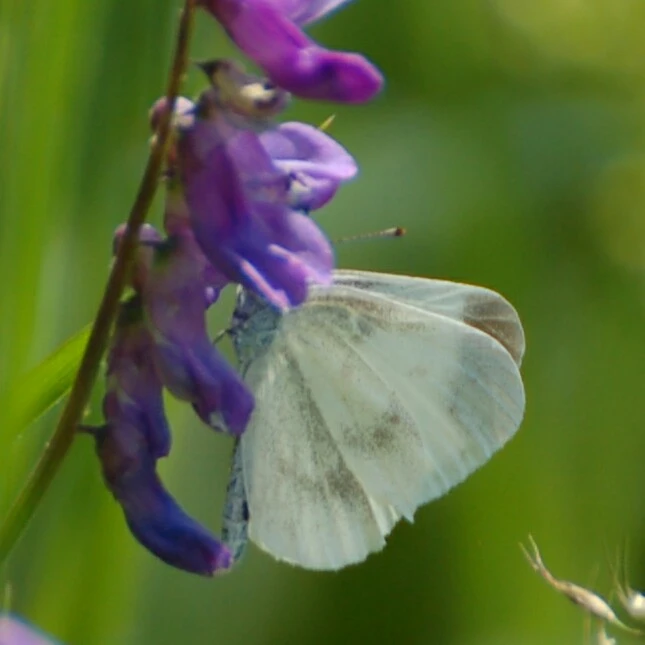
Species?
Leptidea sinapis/juvernica
